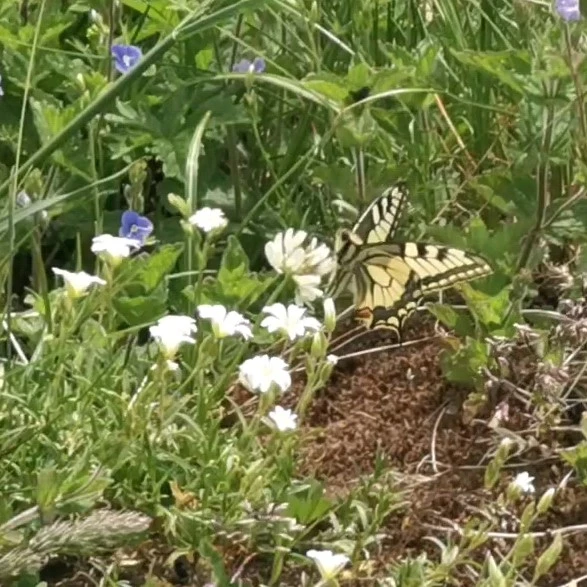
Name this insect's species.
Papilio machaon
